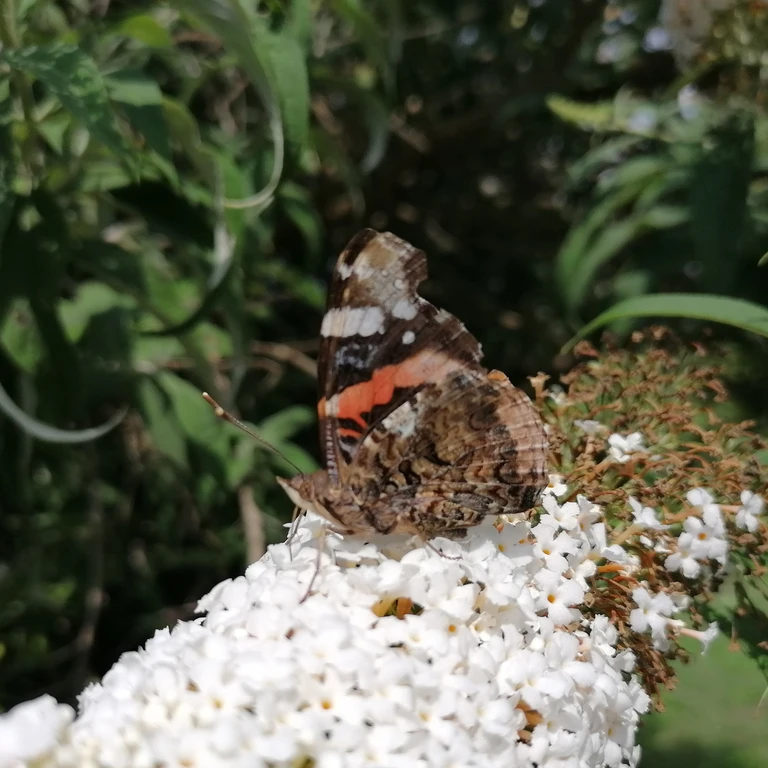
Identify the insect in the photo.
Vanessa atalanta
